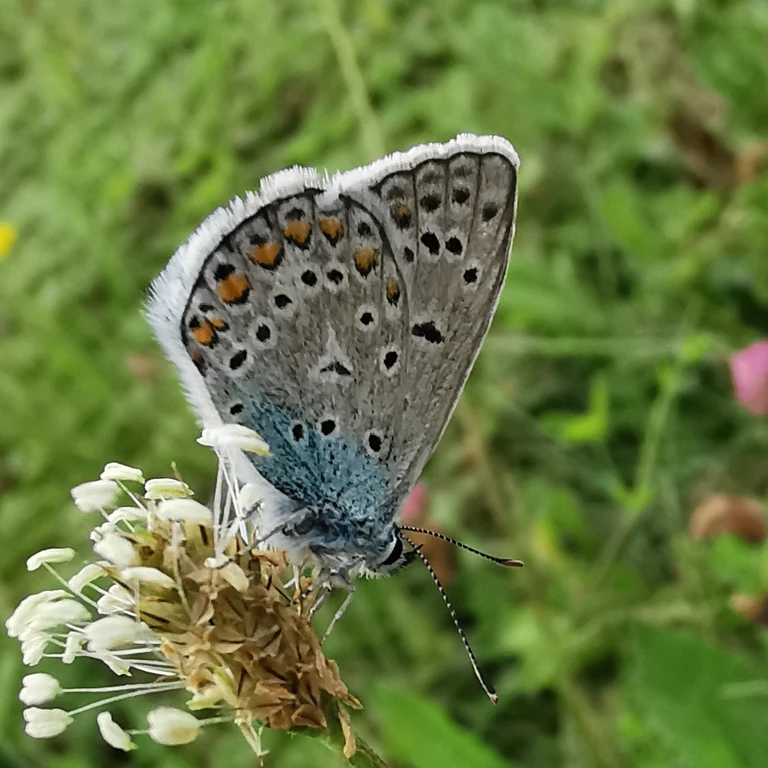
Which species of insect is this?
Polyommatus icarus
